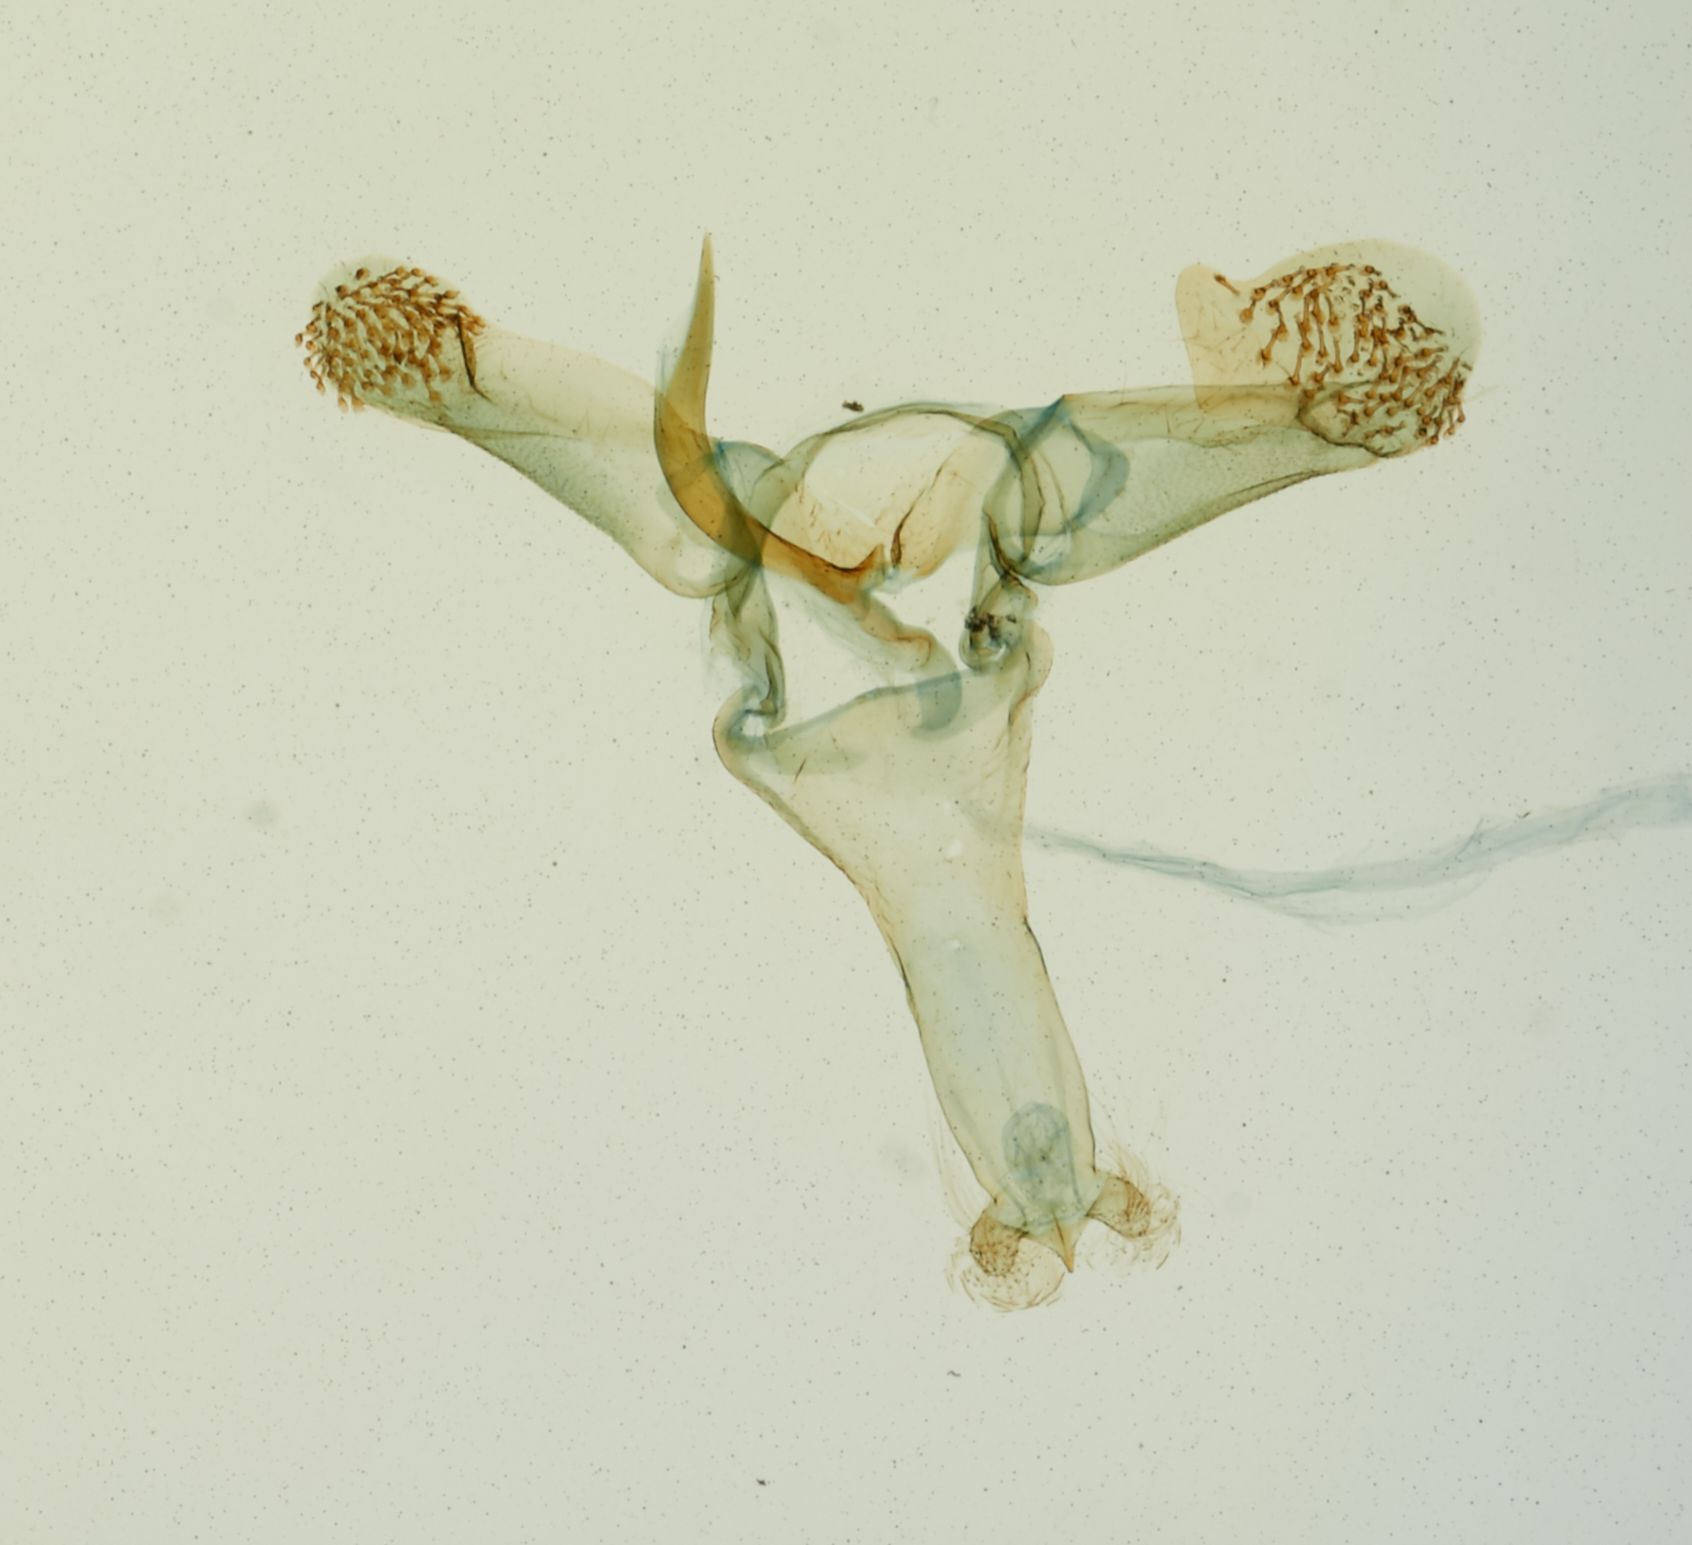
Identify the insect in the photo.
Anarsia protensa
